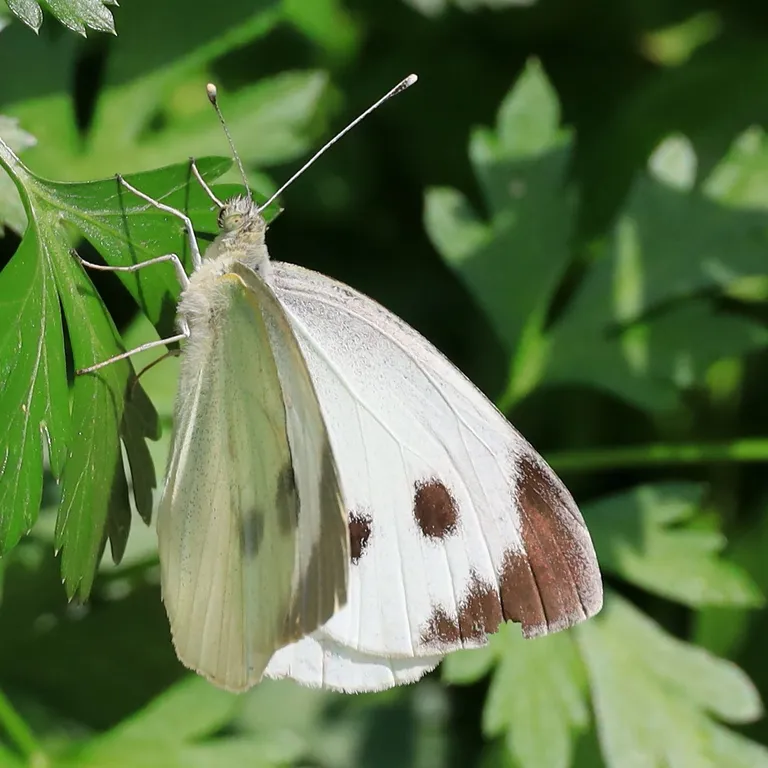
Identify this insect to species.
Pieris brassicae
